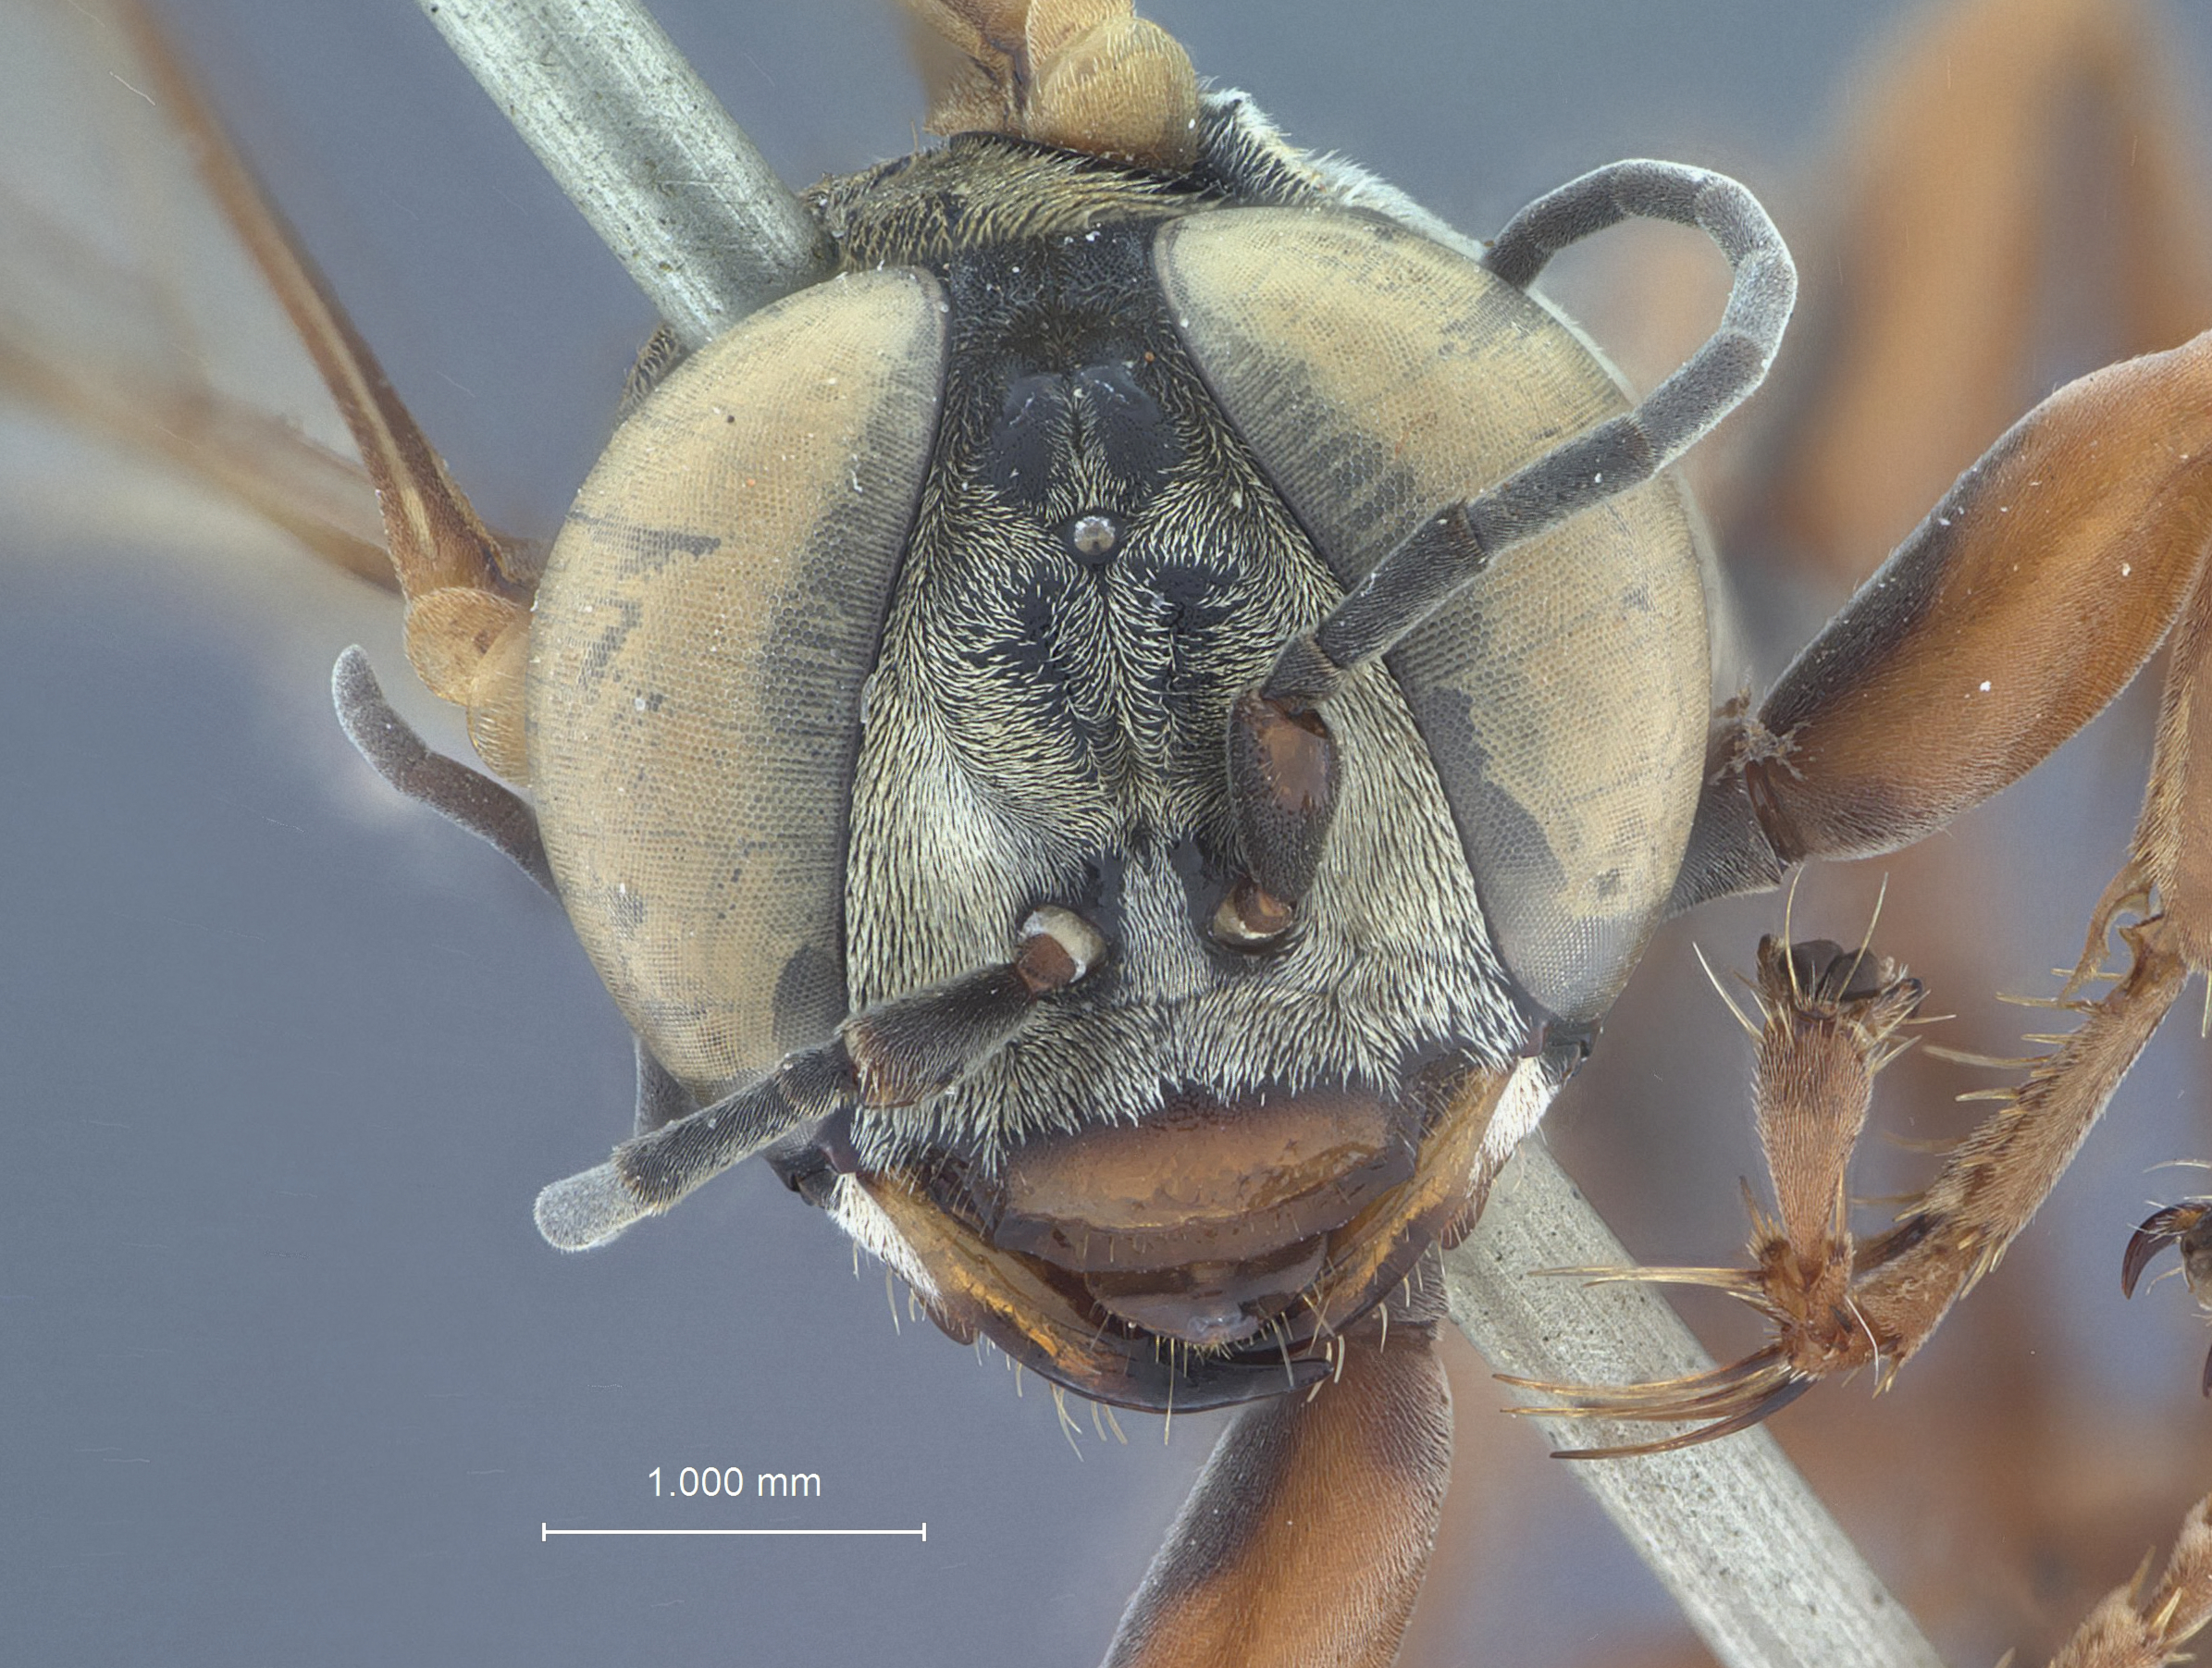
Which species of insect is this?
Tachysphex idzekii
